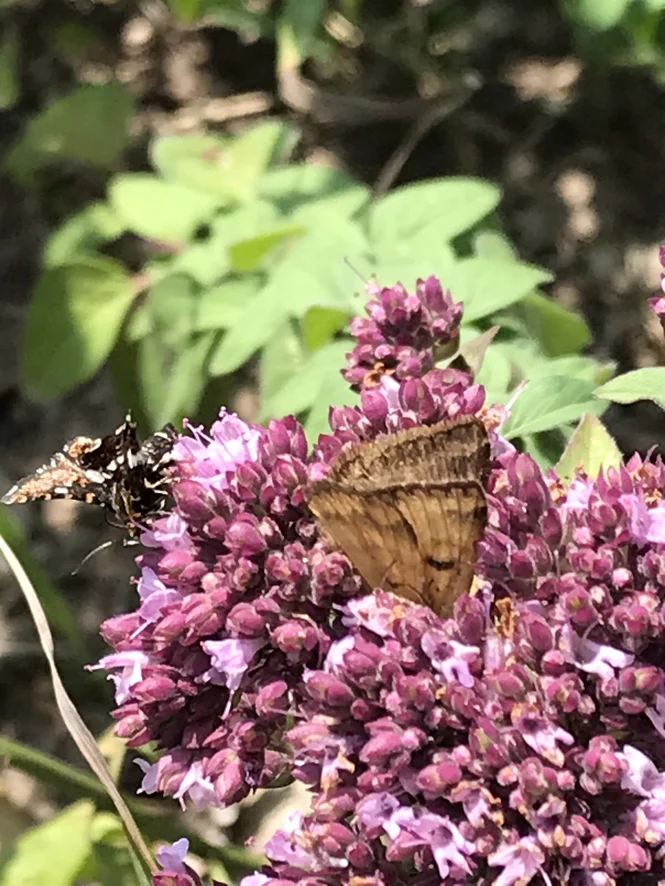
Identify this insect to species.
Euclidia glyphica
